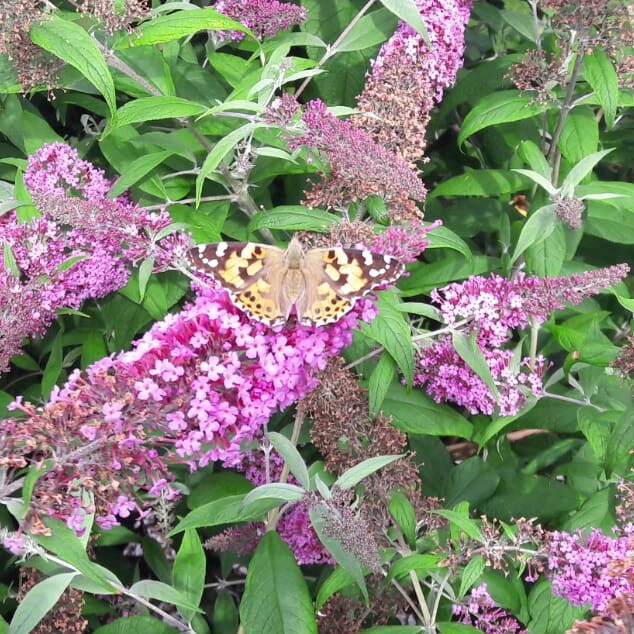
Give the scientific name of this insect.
Vanessa cardui
